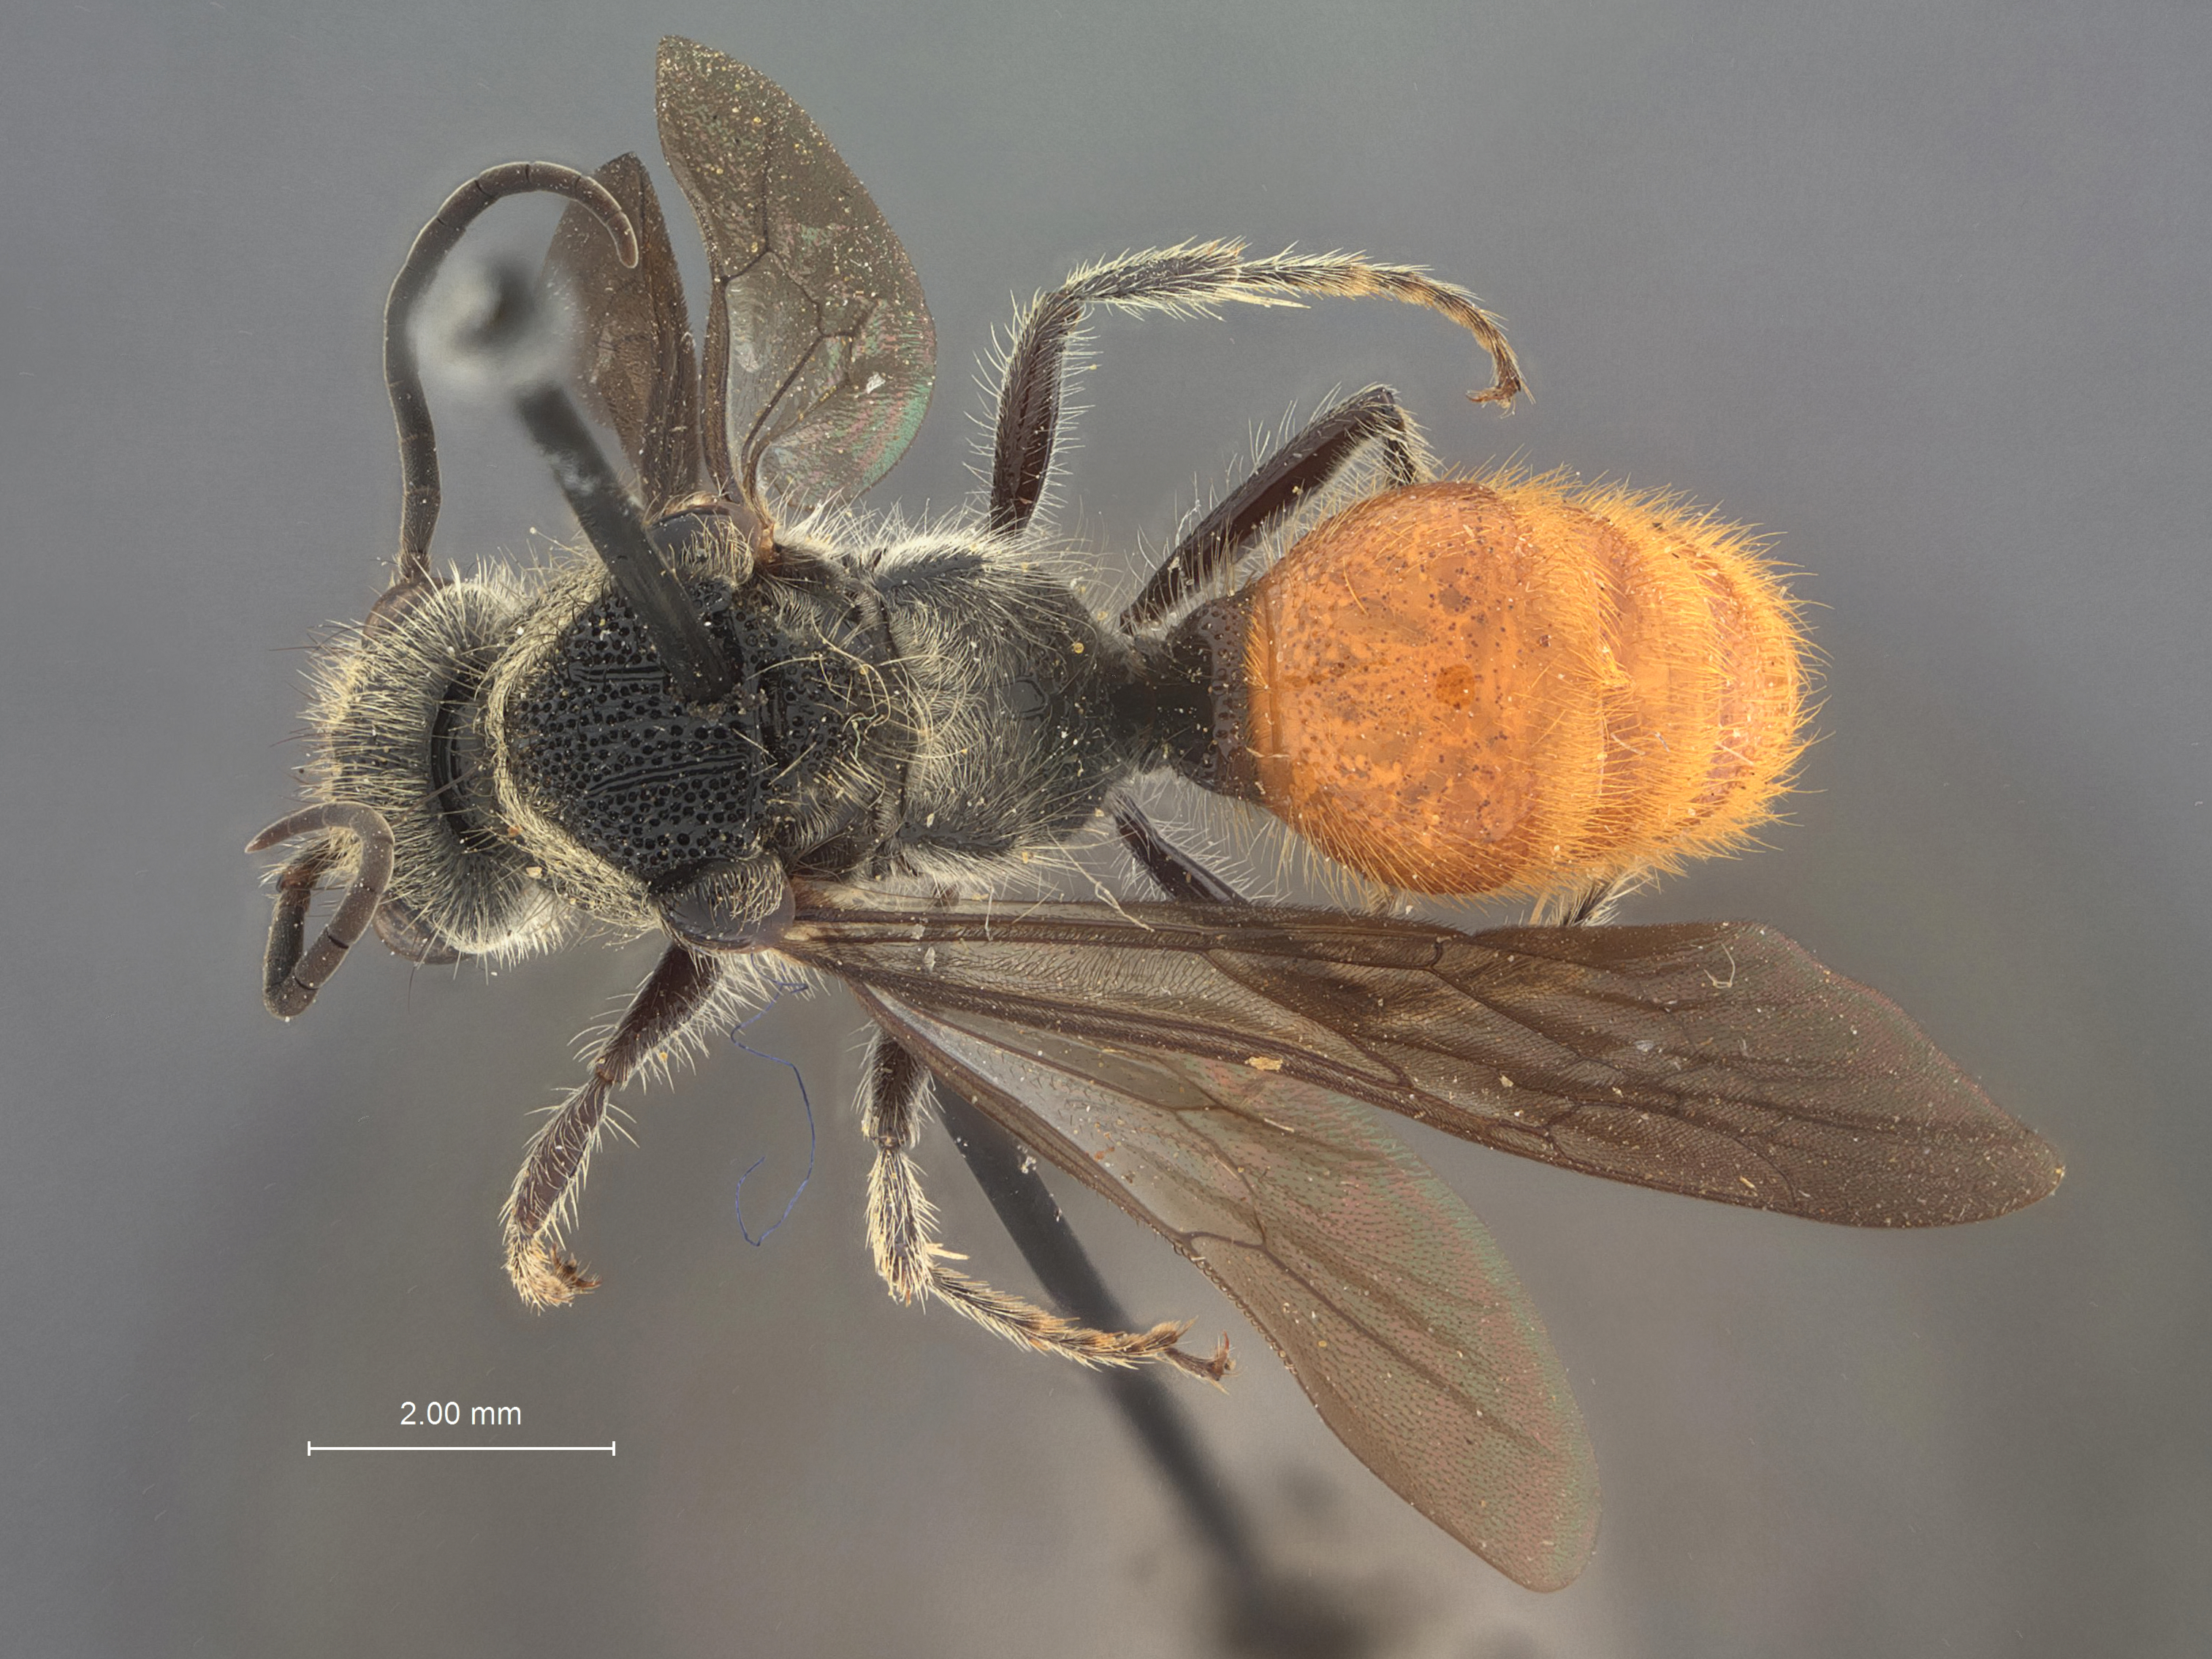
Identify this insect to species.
Timulla bituberculata
